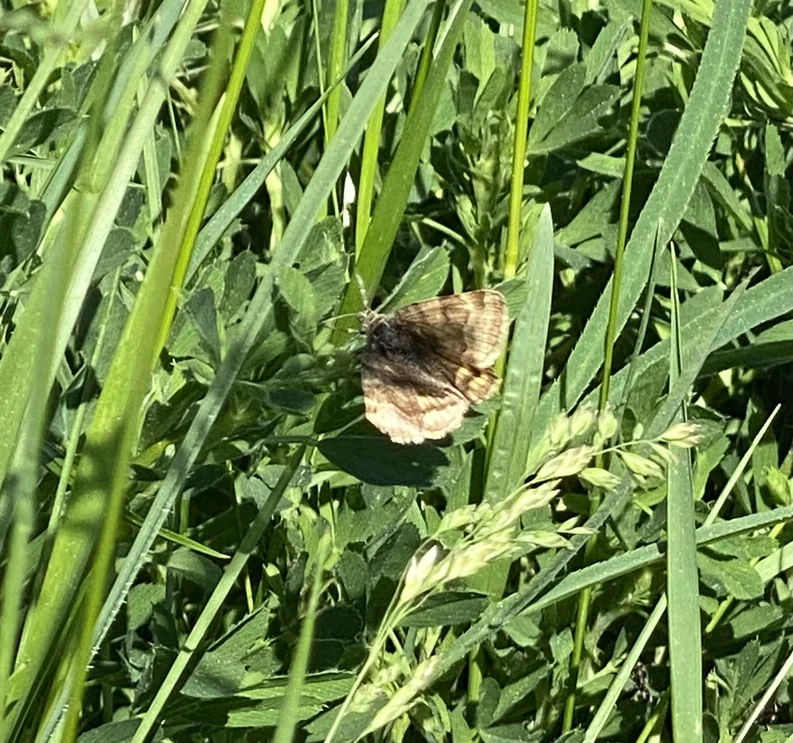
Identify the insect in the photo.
Euclidia glyphica
